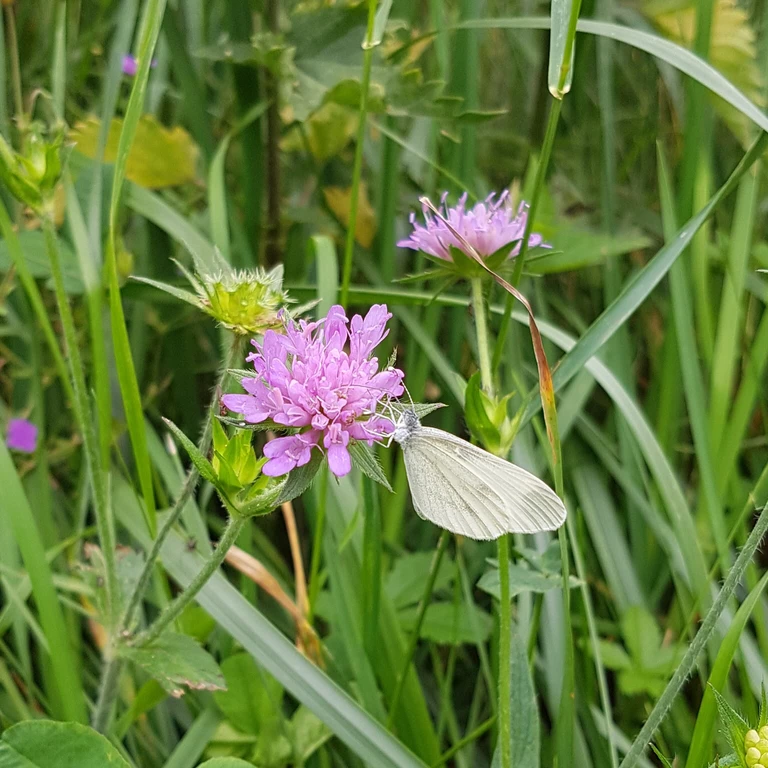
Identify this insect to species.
Leptidea sinapis/juvernica
